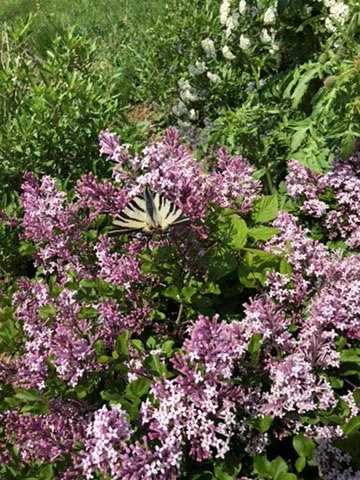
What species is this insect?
Iphiclides podalirius
